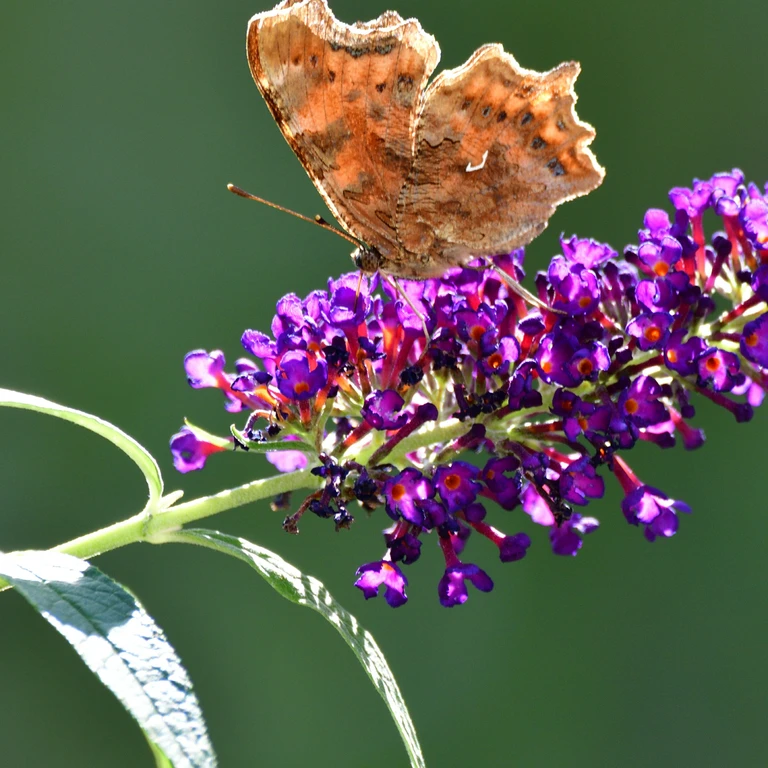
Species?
Polygonia c-album
